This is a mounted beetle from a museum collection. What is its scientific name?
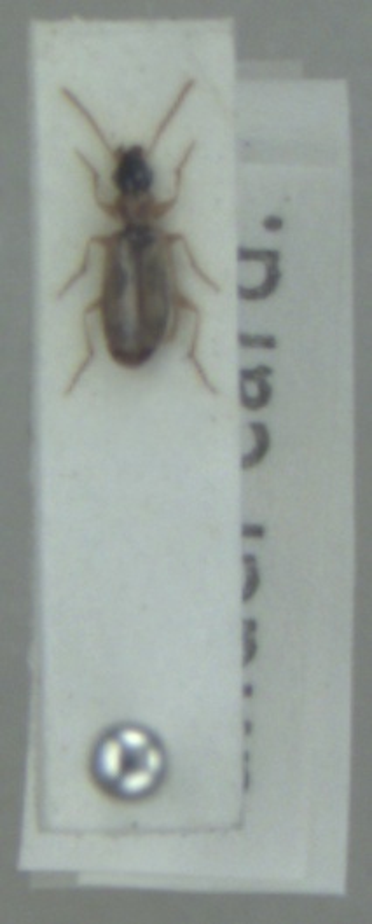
Philorhizus melanocephalus
